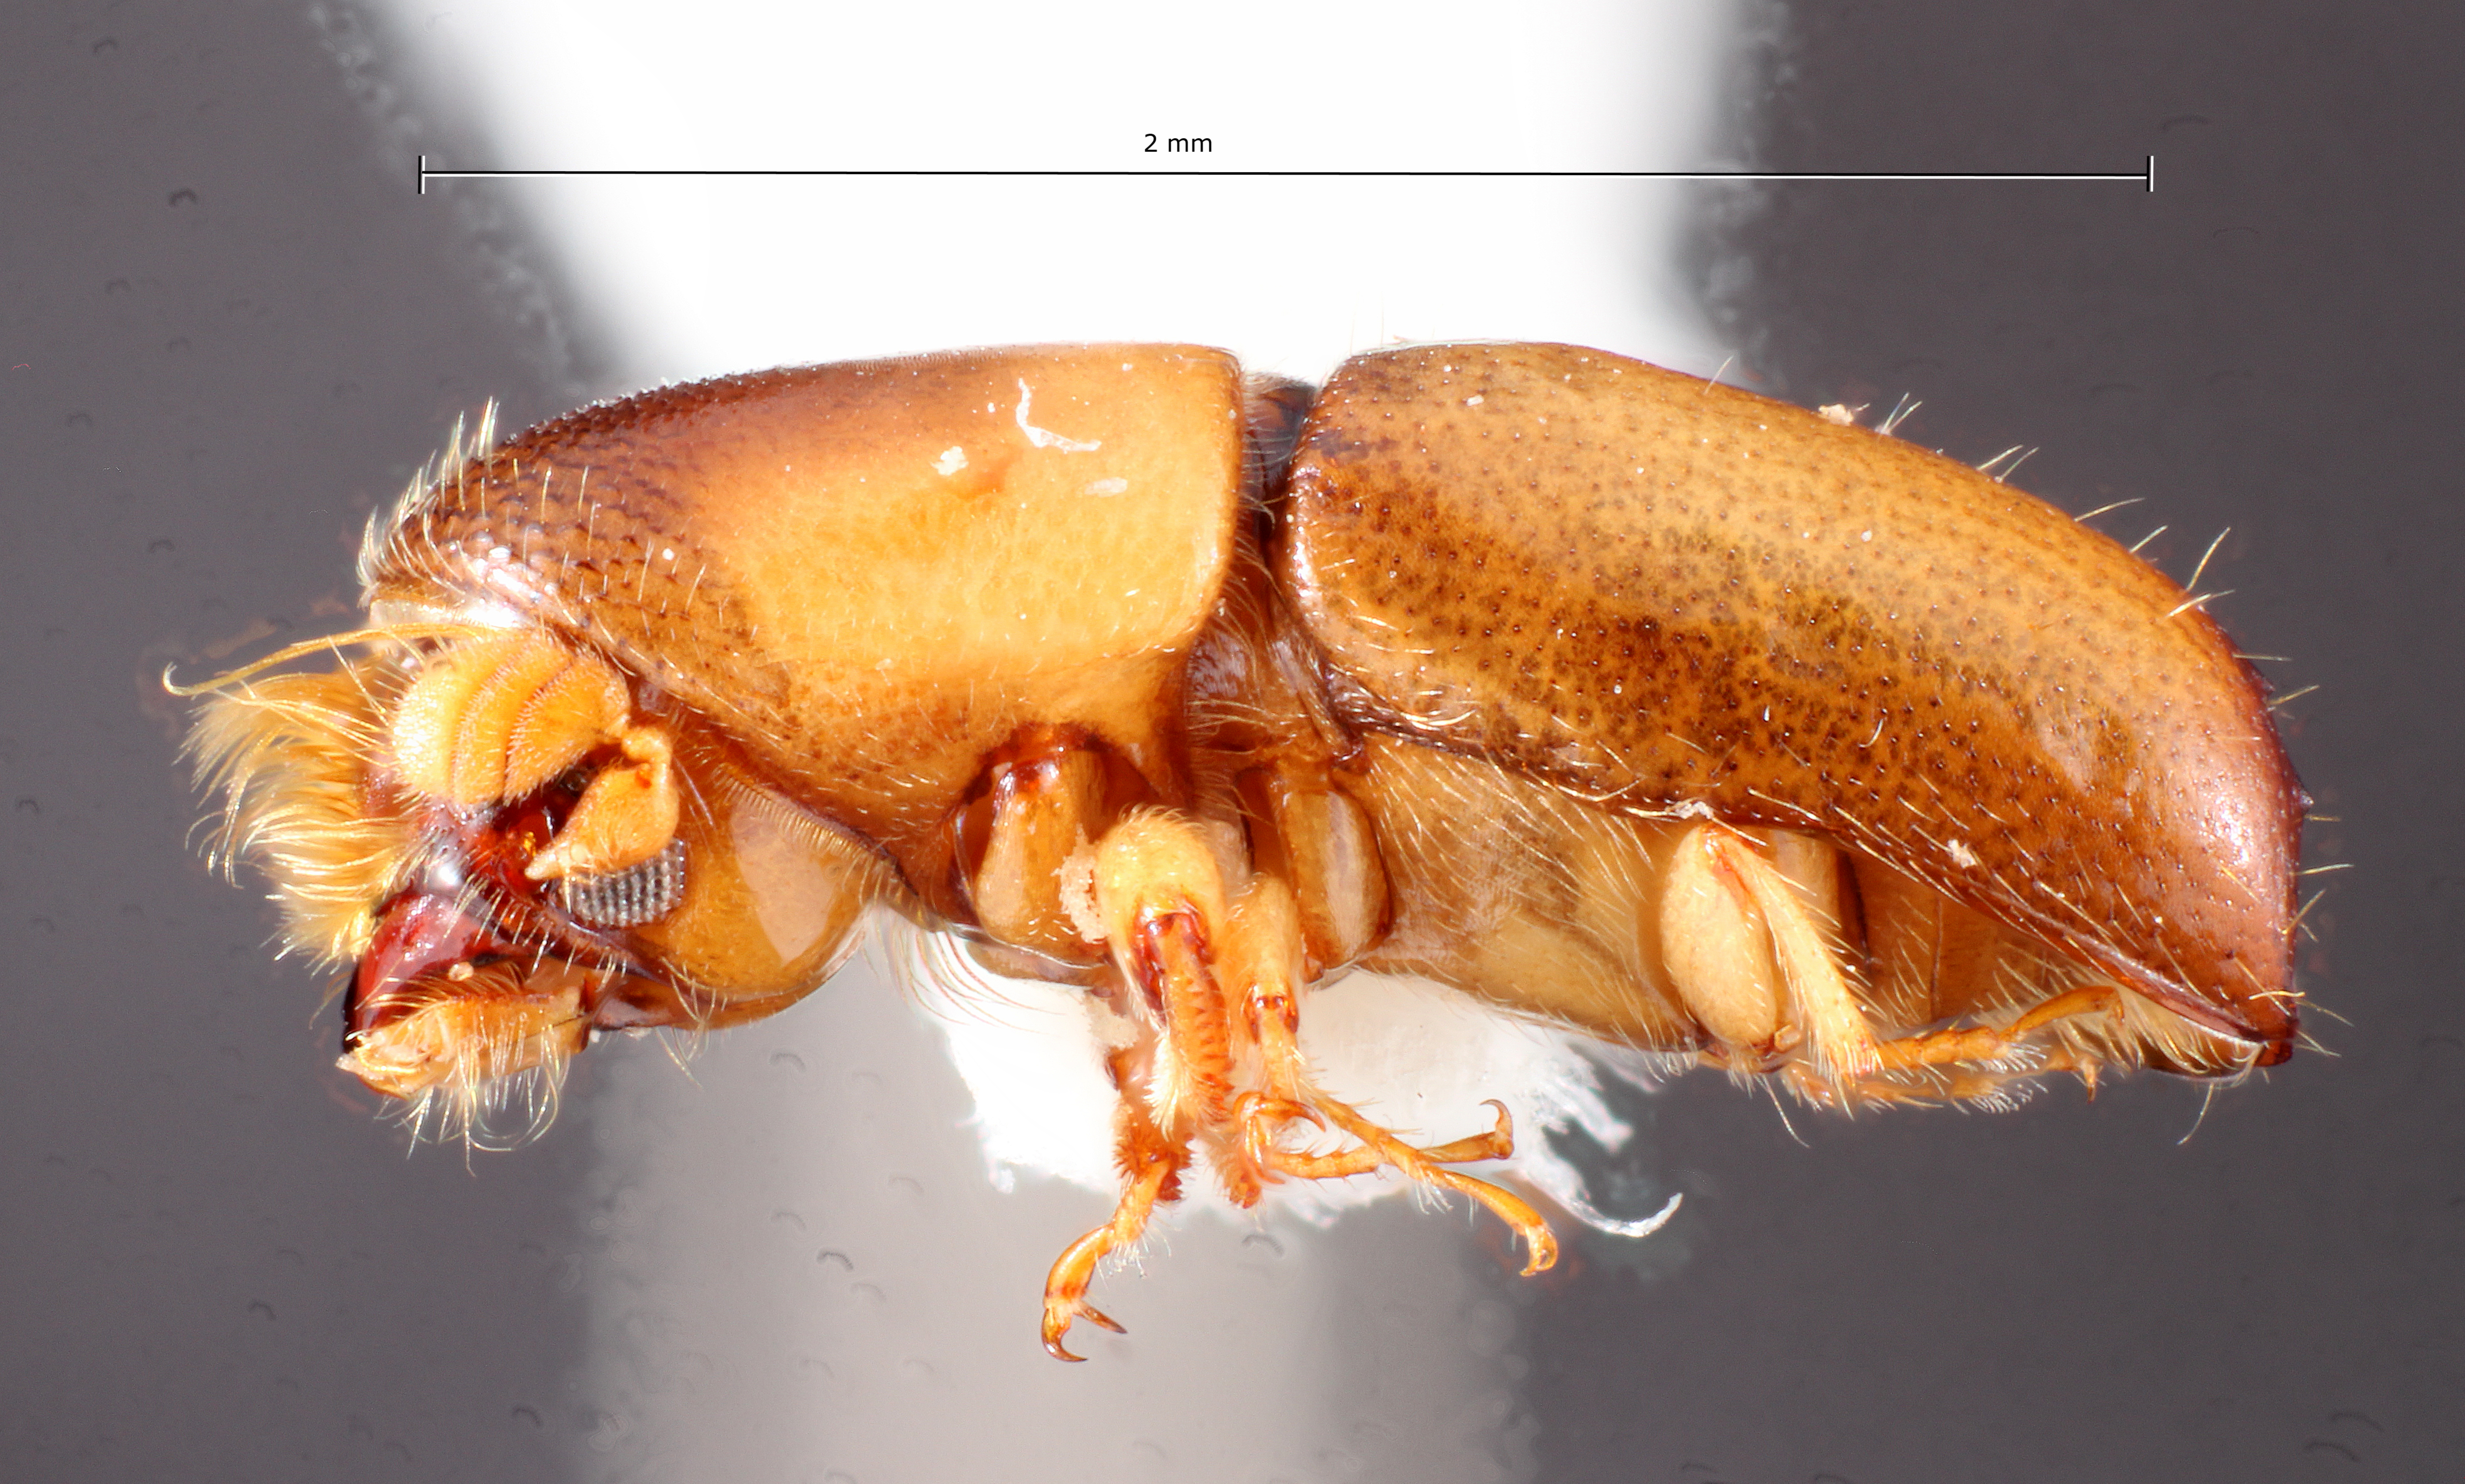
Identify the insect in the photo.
Monarthrum ferrarii
